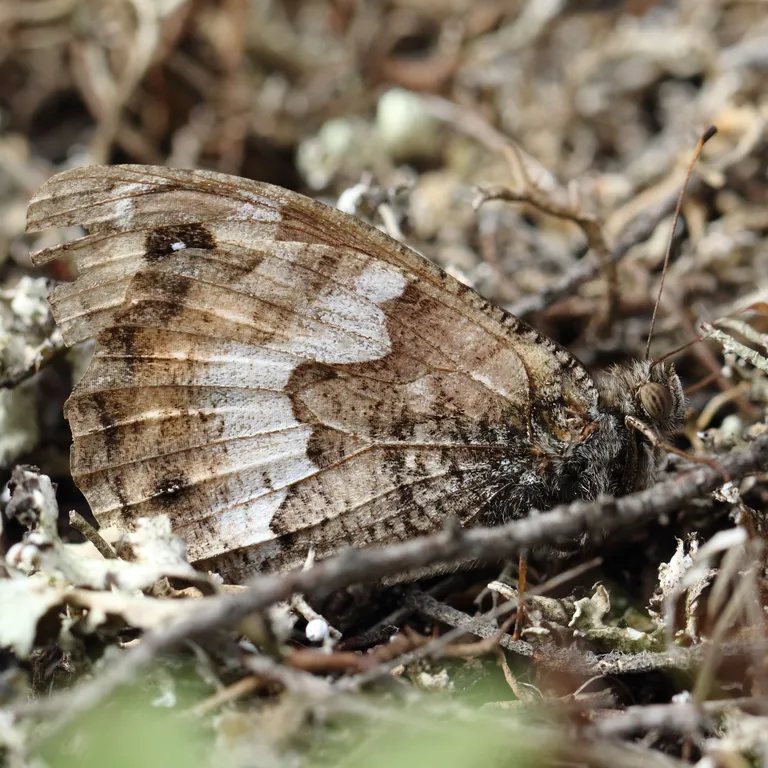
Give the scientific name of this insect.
Hipparchia semele
